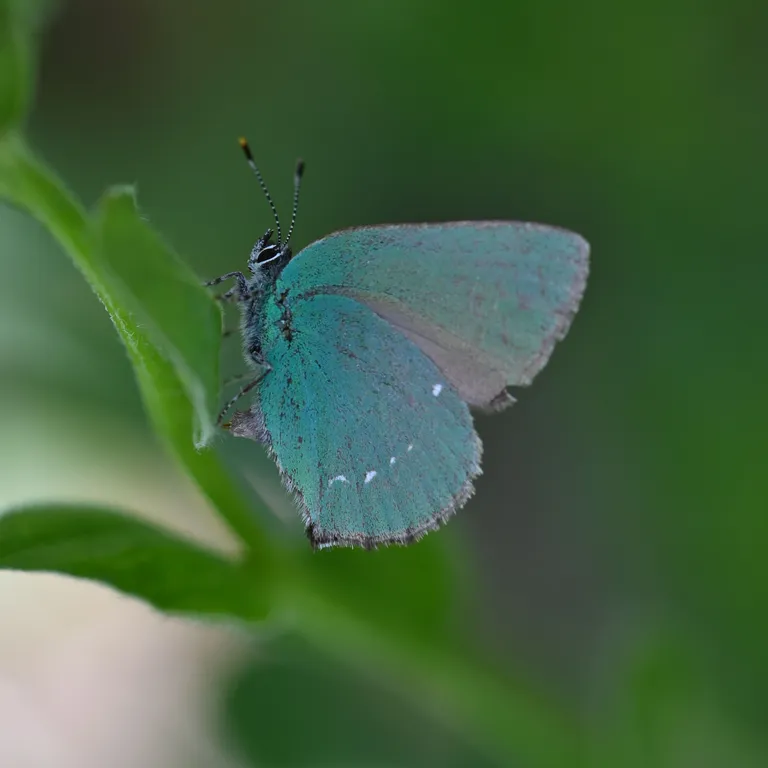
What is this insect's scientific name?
Callophrys rubi
